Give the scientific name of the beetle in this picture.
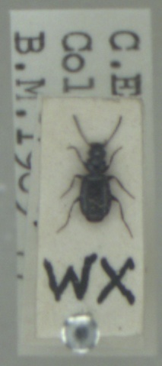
Syntomus truncatellus
